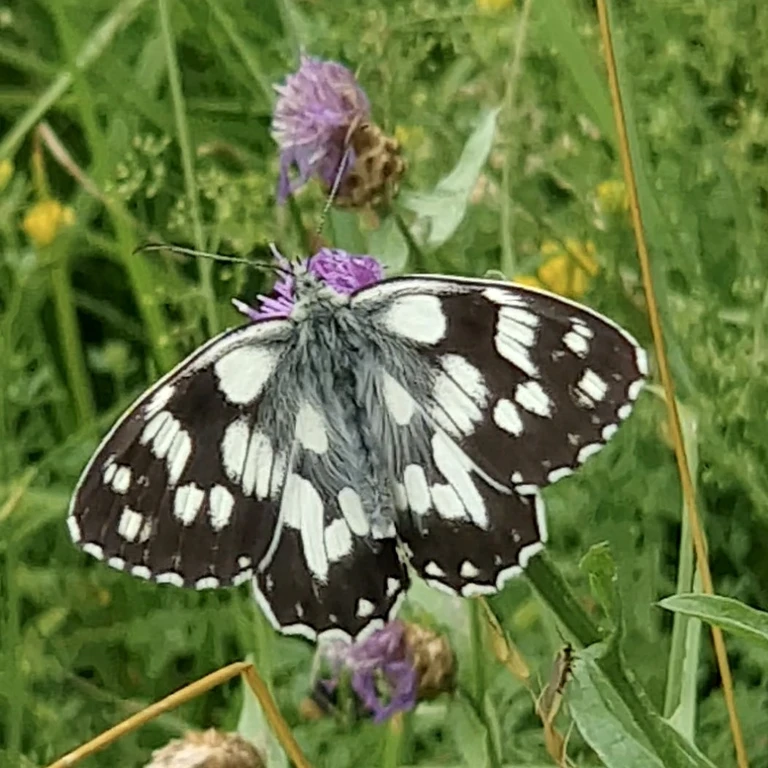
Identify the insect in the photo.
Melanargia galathea
